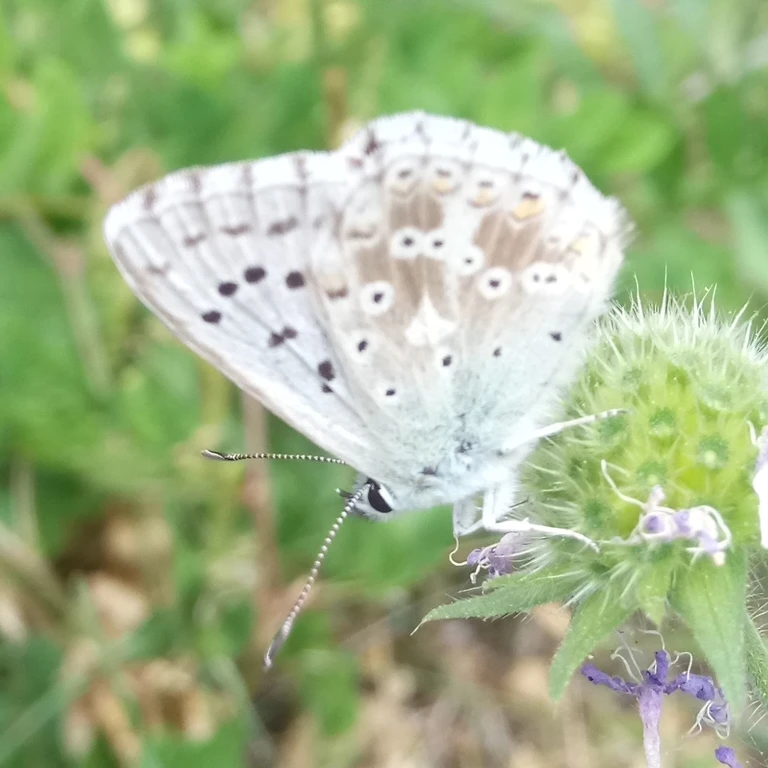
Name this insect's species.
Lysandra coridon
